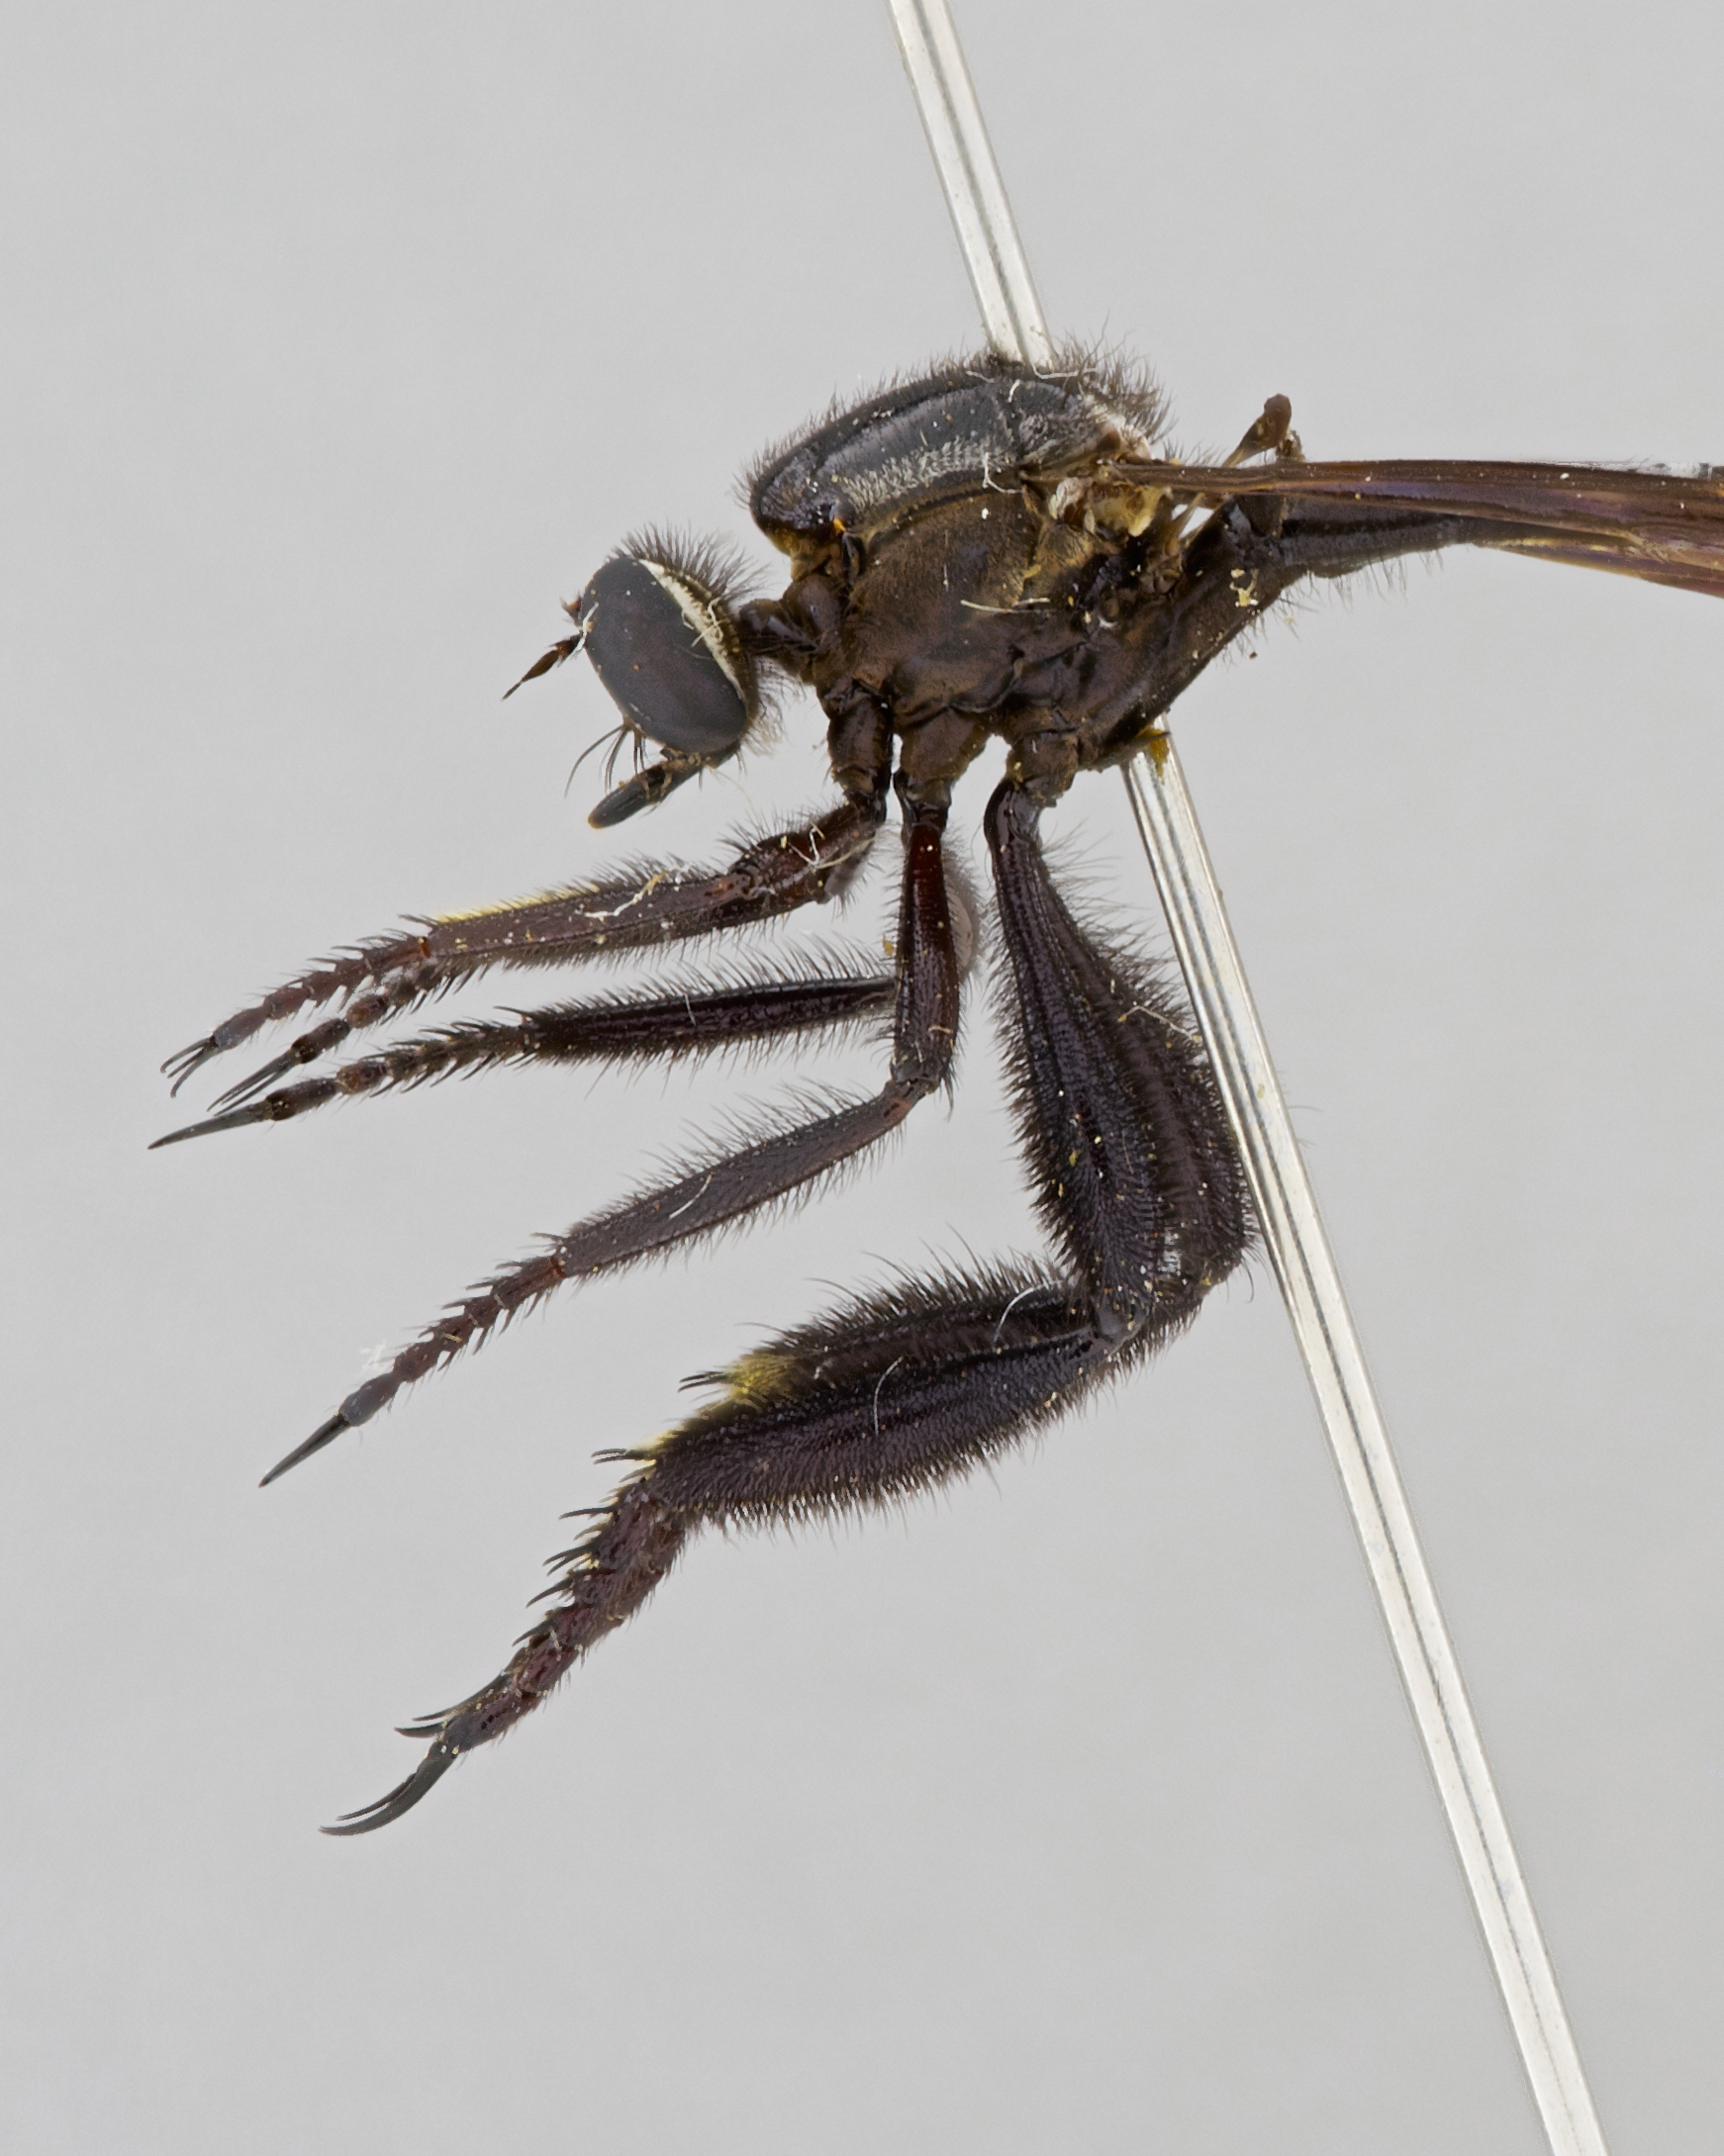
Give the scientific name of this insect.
Lasiocnemus lugens
